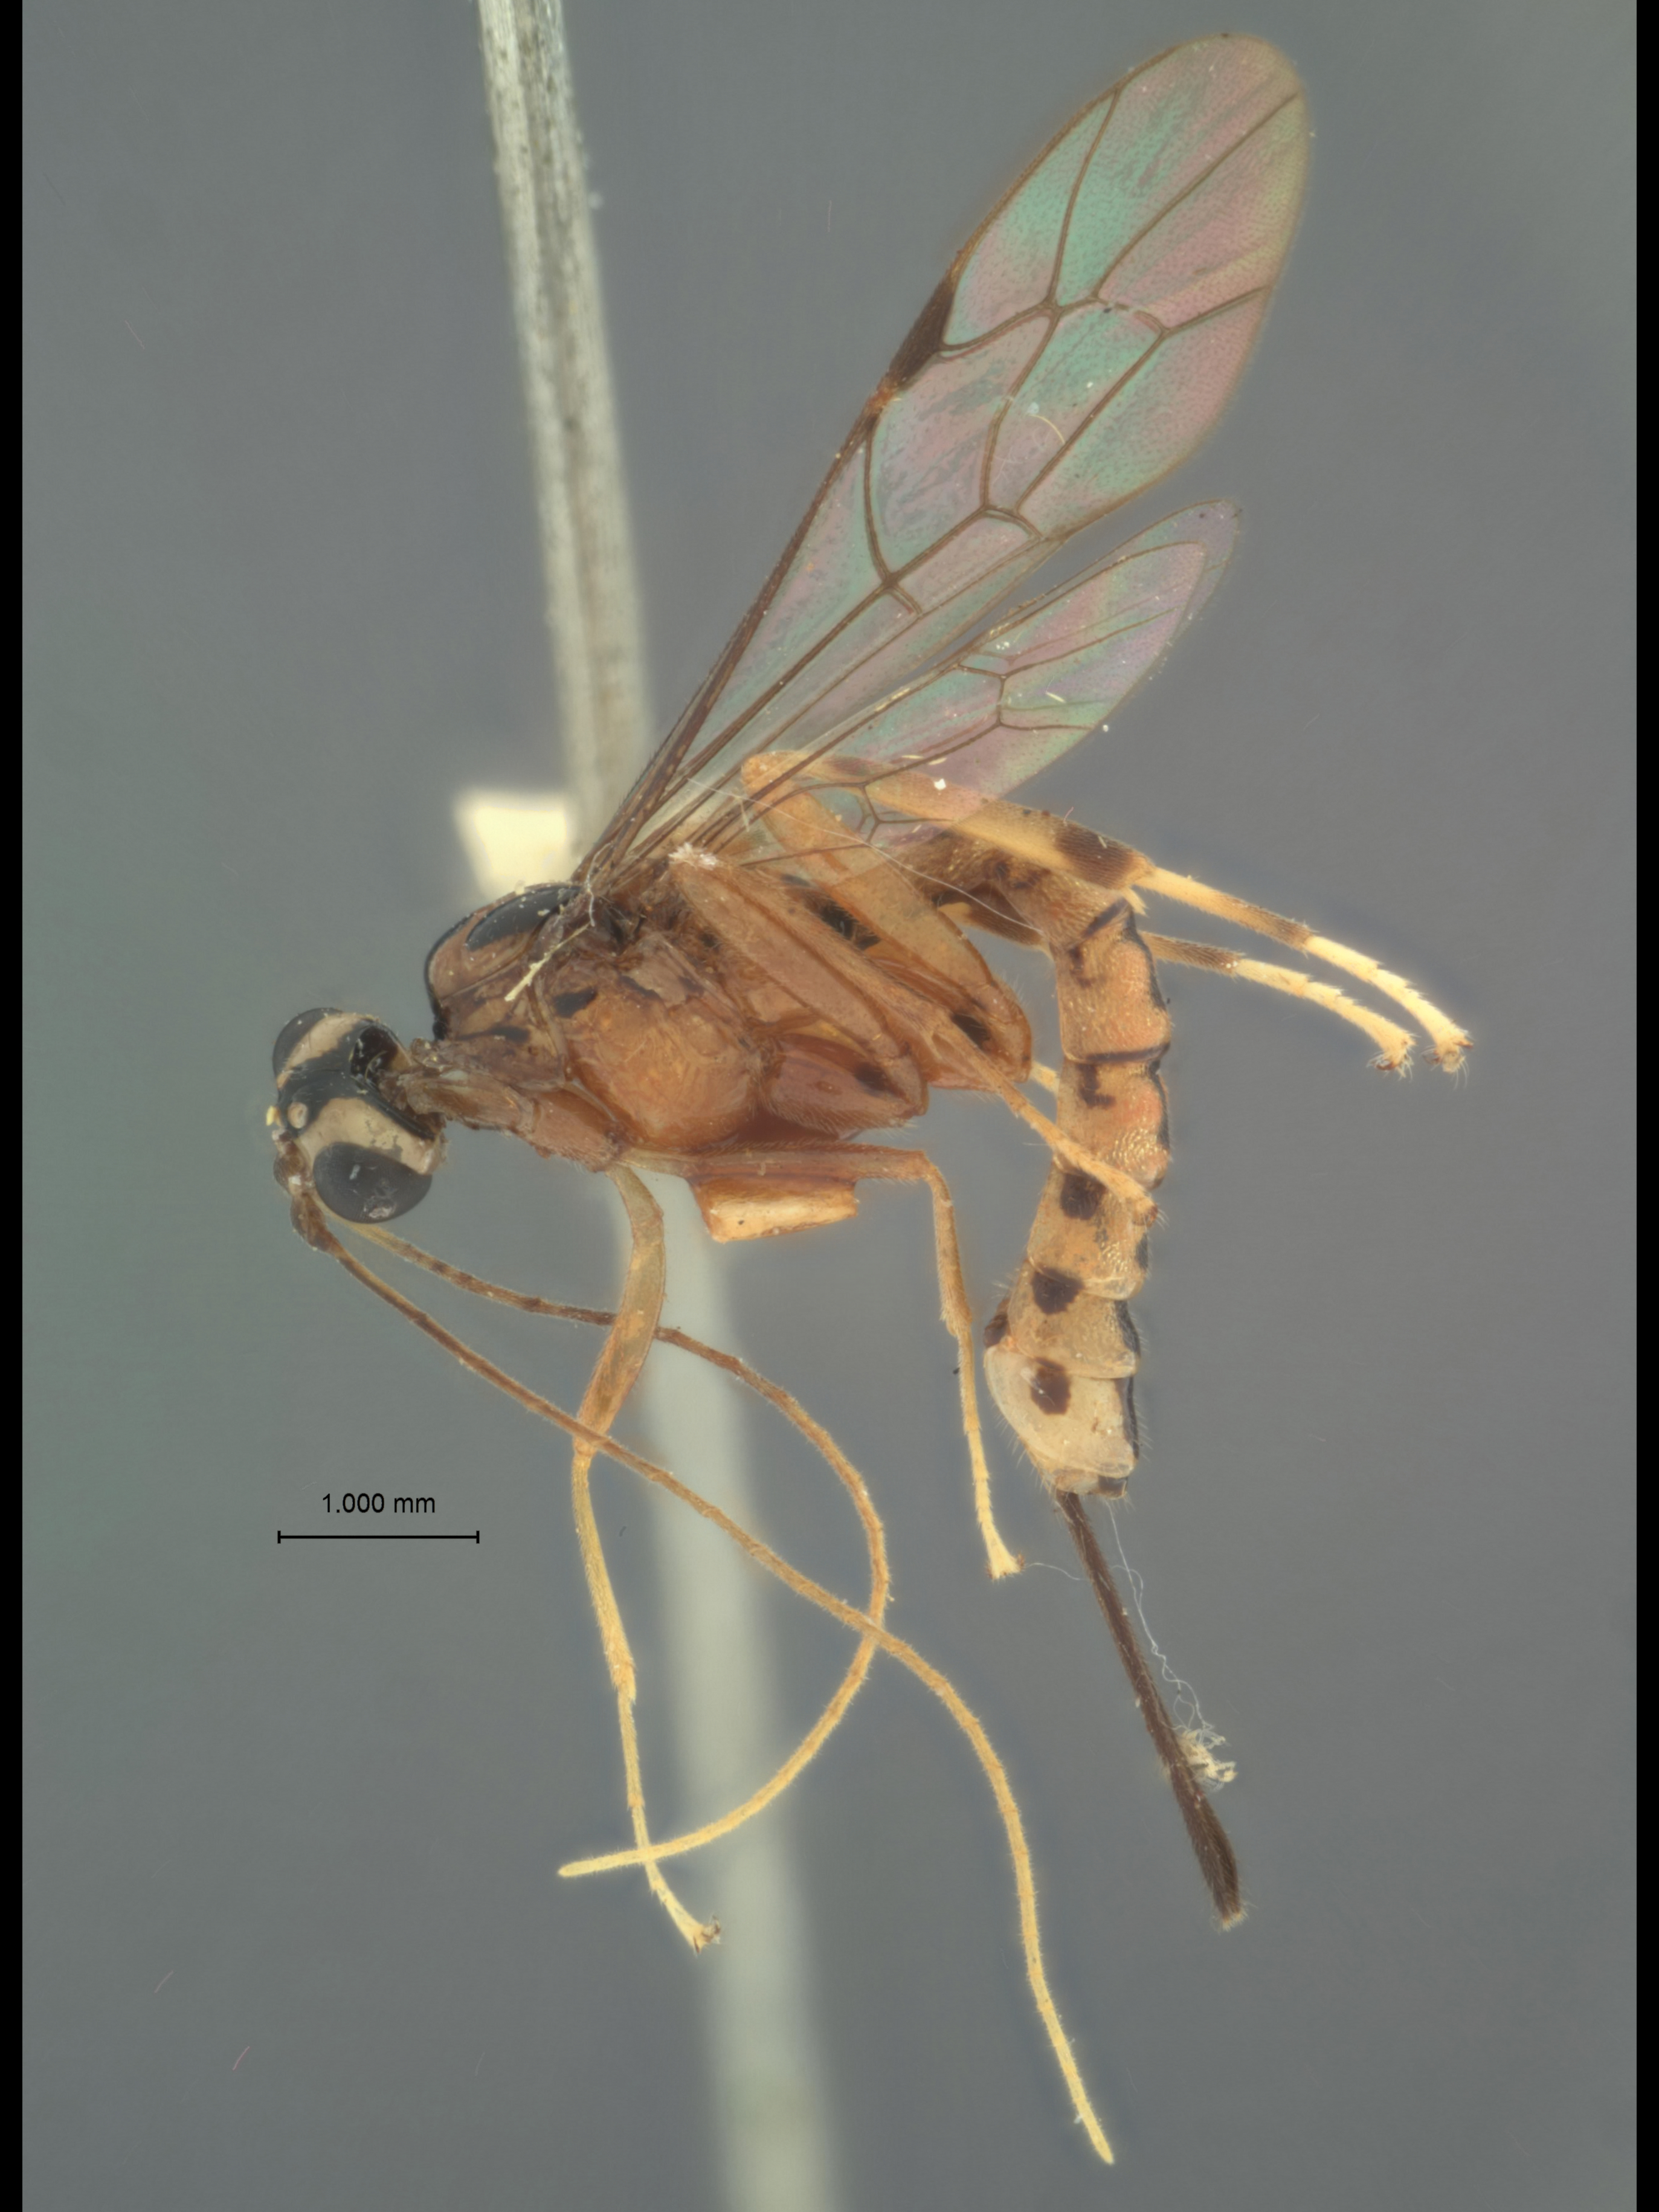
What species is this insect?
Zaglyptus divaricatus
